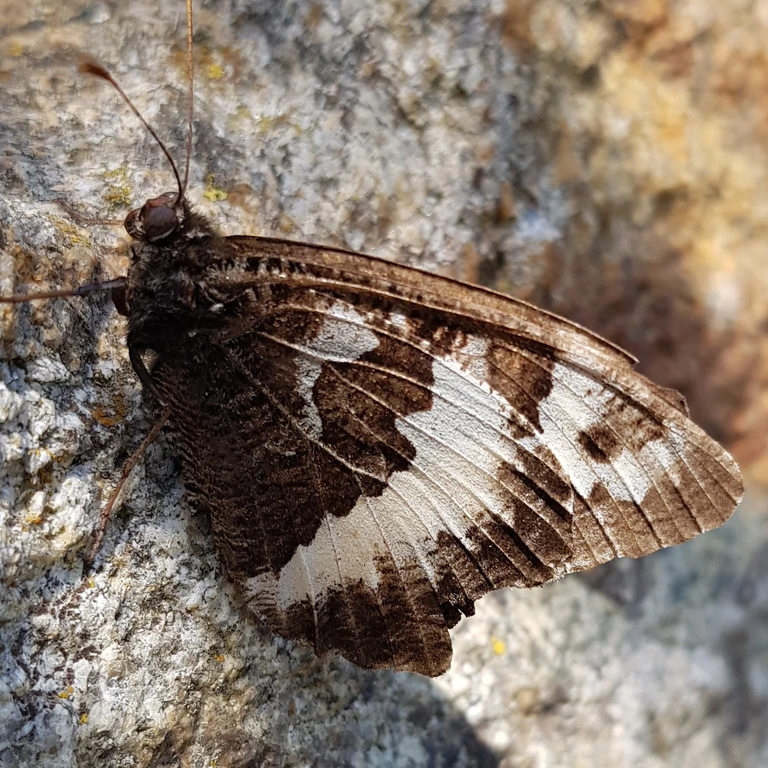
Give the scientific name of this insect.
Brintesia circe
